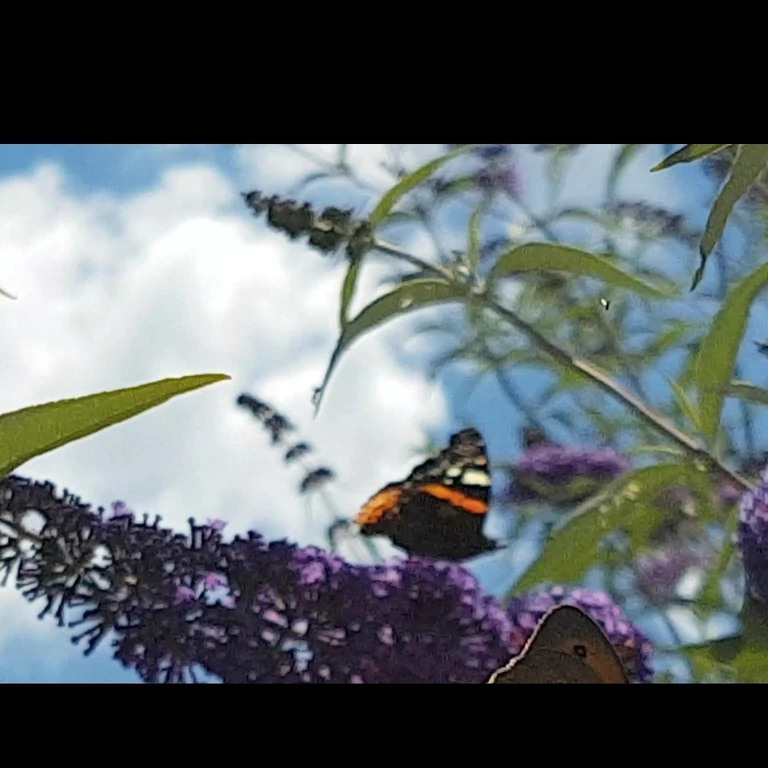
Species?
Vanessa atalanta
